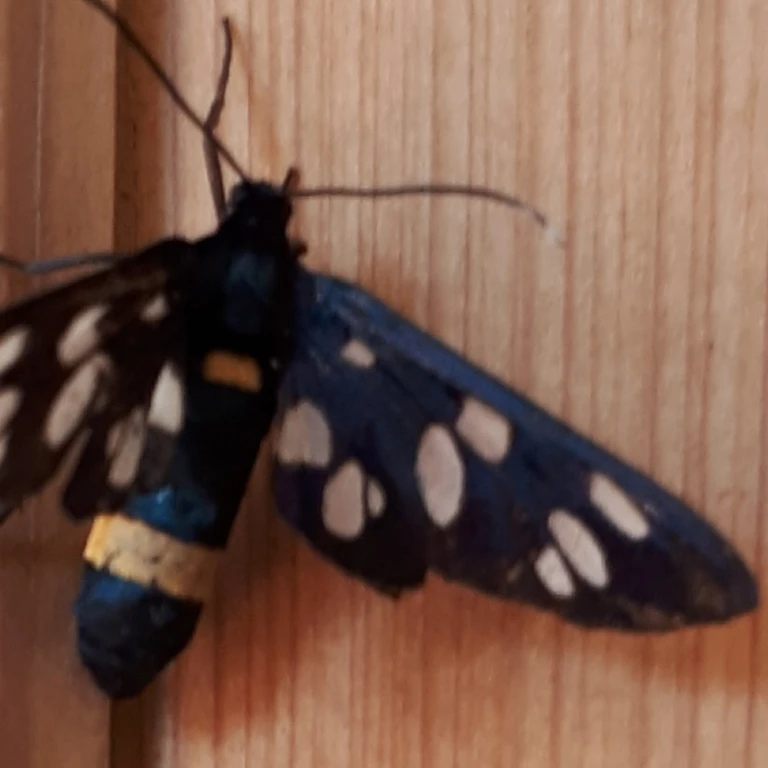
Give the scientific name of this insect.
Amata phegea
